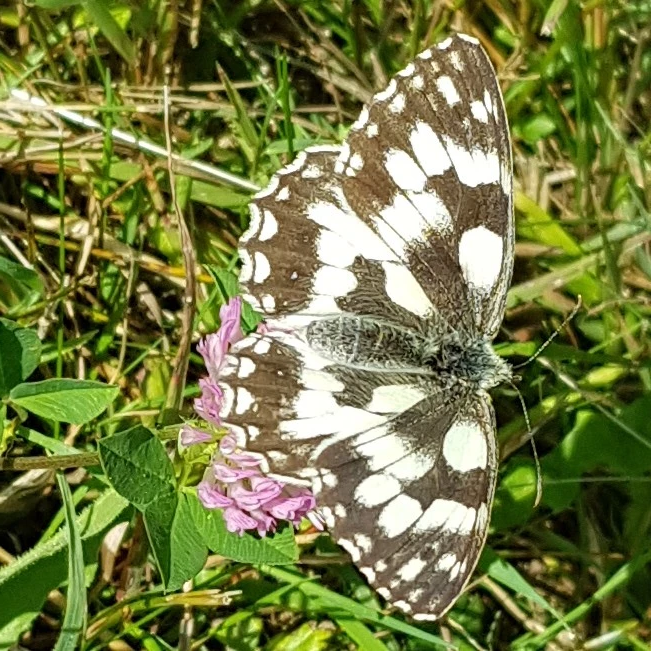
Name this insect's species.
Melanargia galathea
